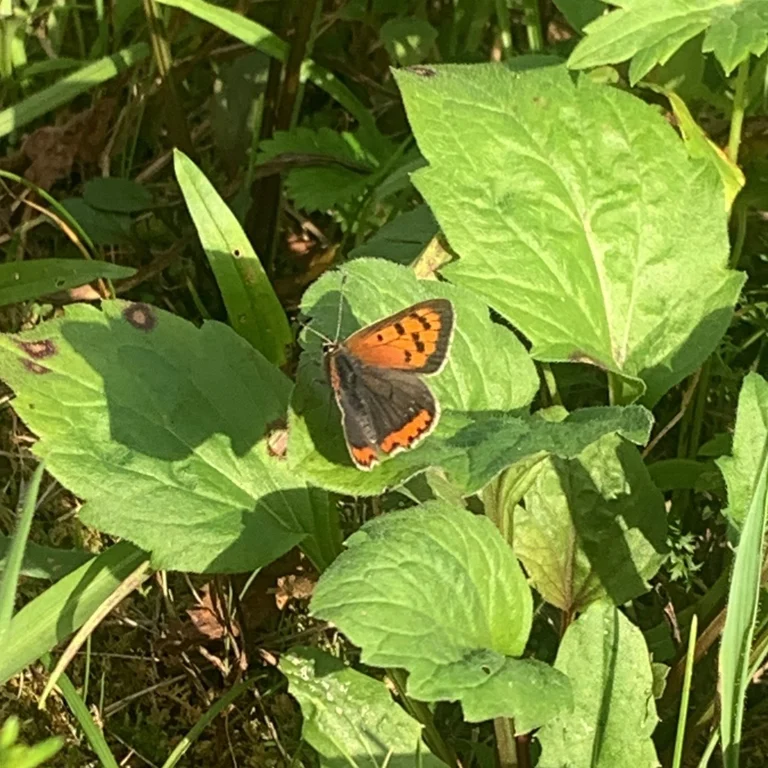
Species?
Lycaena phlaeas
